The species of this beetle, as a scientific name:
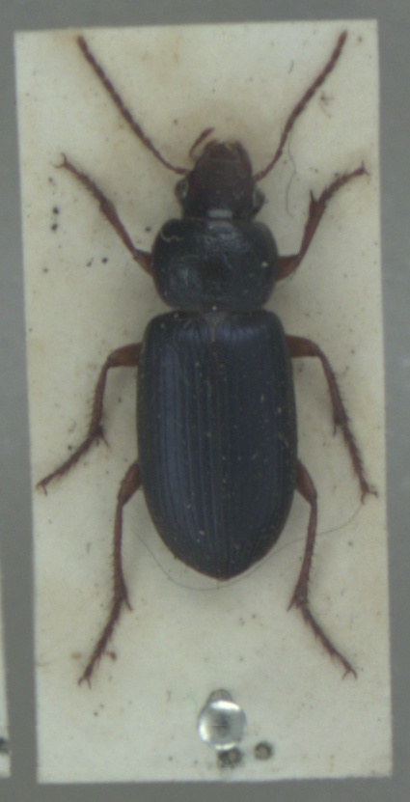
Ophonus ardosiacus
